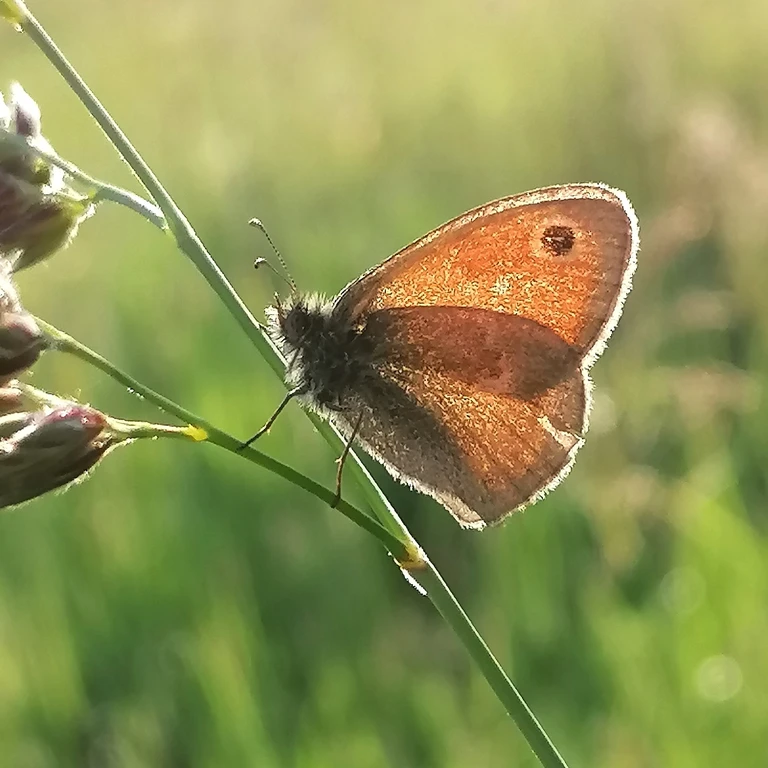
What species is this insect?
Coenonympha pamphilus
